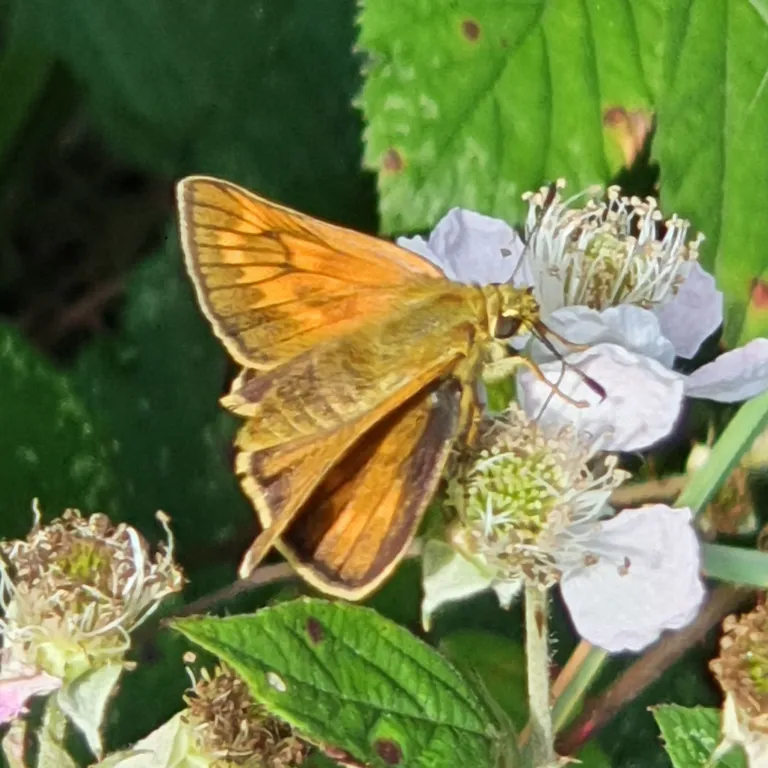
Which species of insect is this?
Ochlodes sylvanus (also Ochlodes venata)
